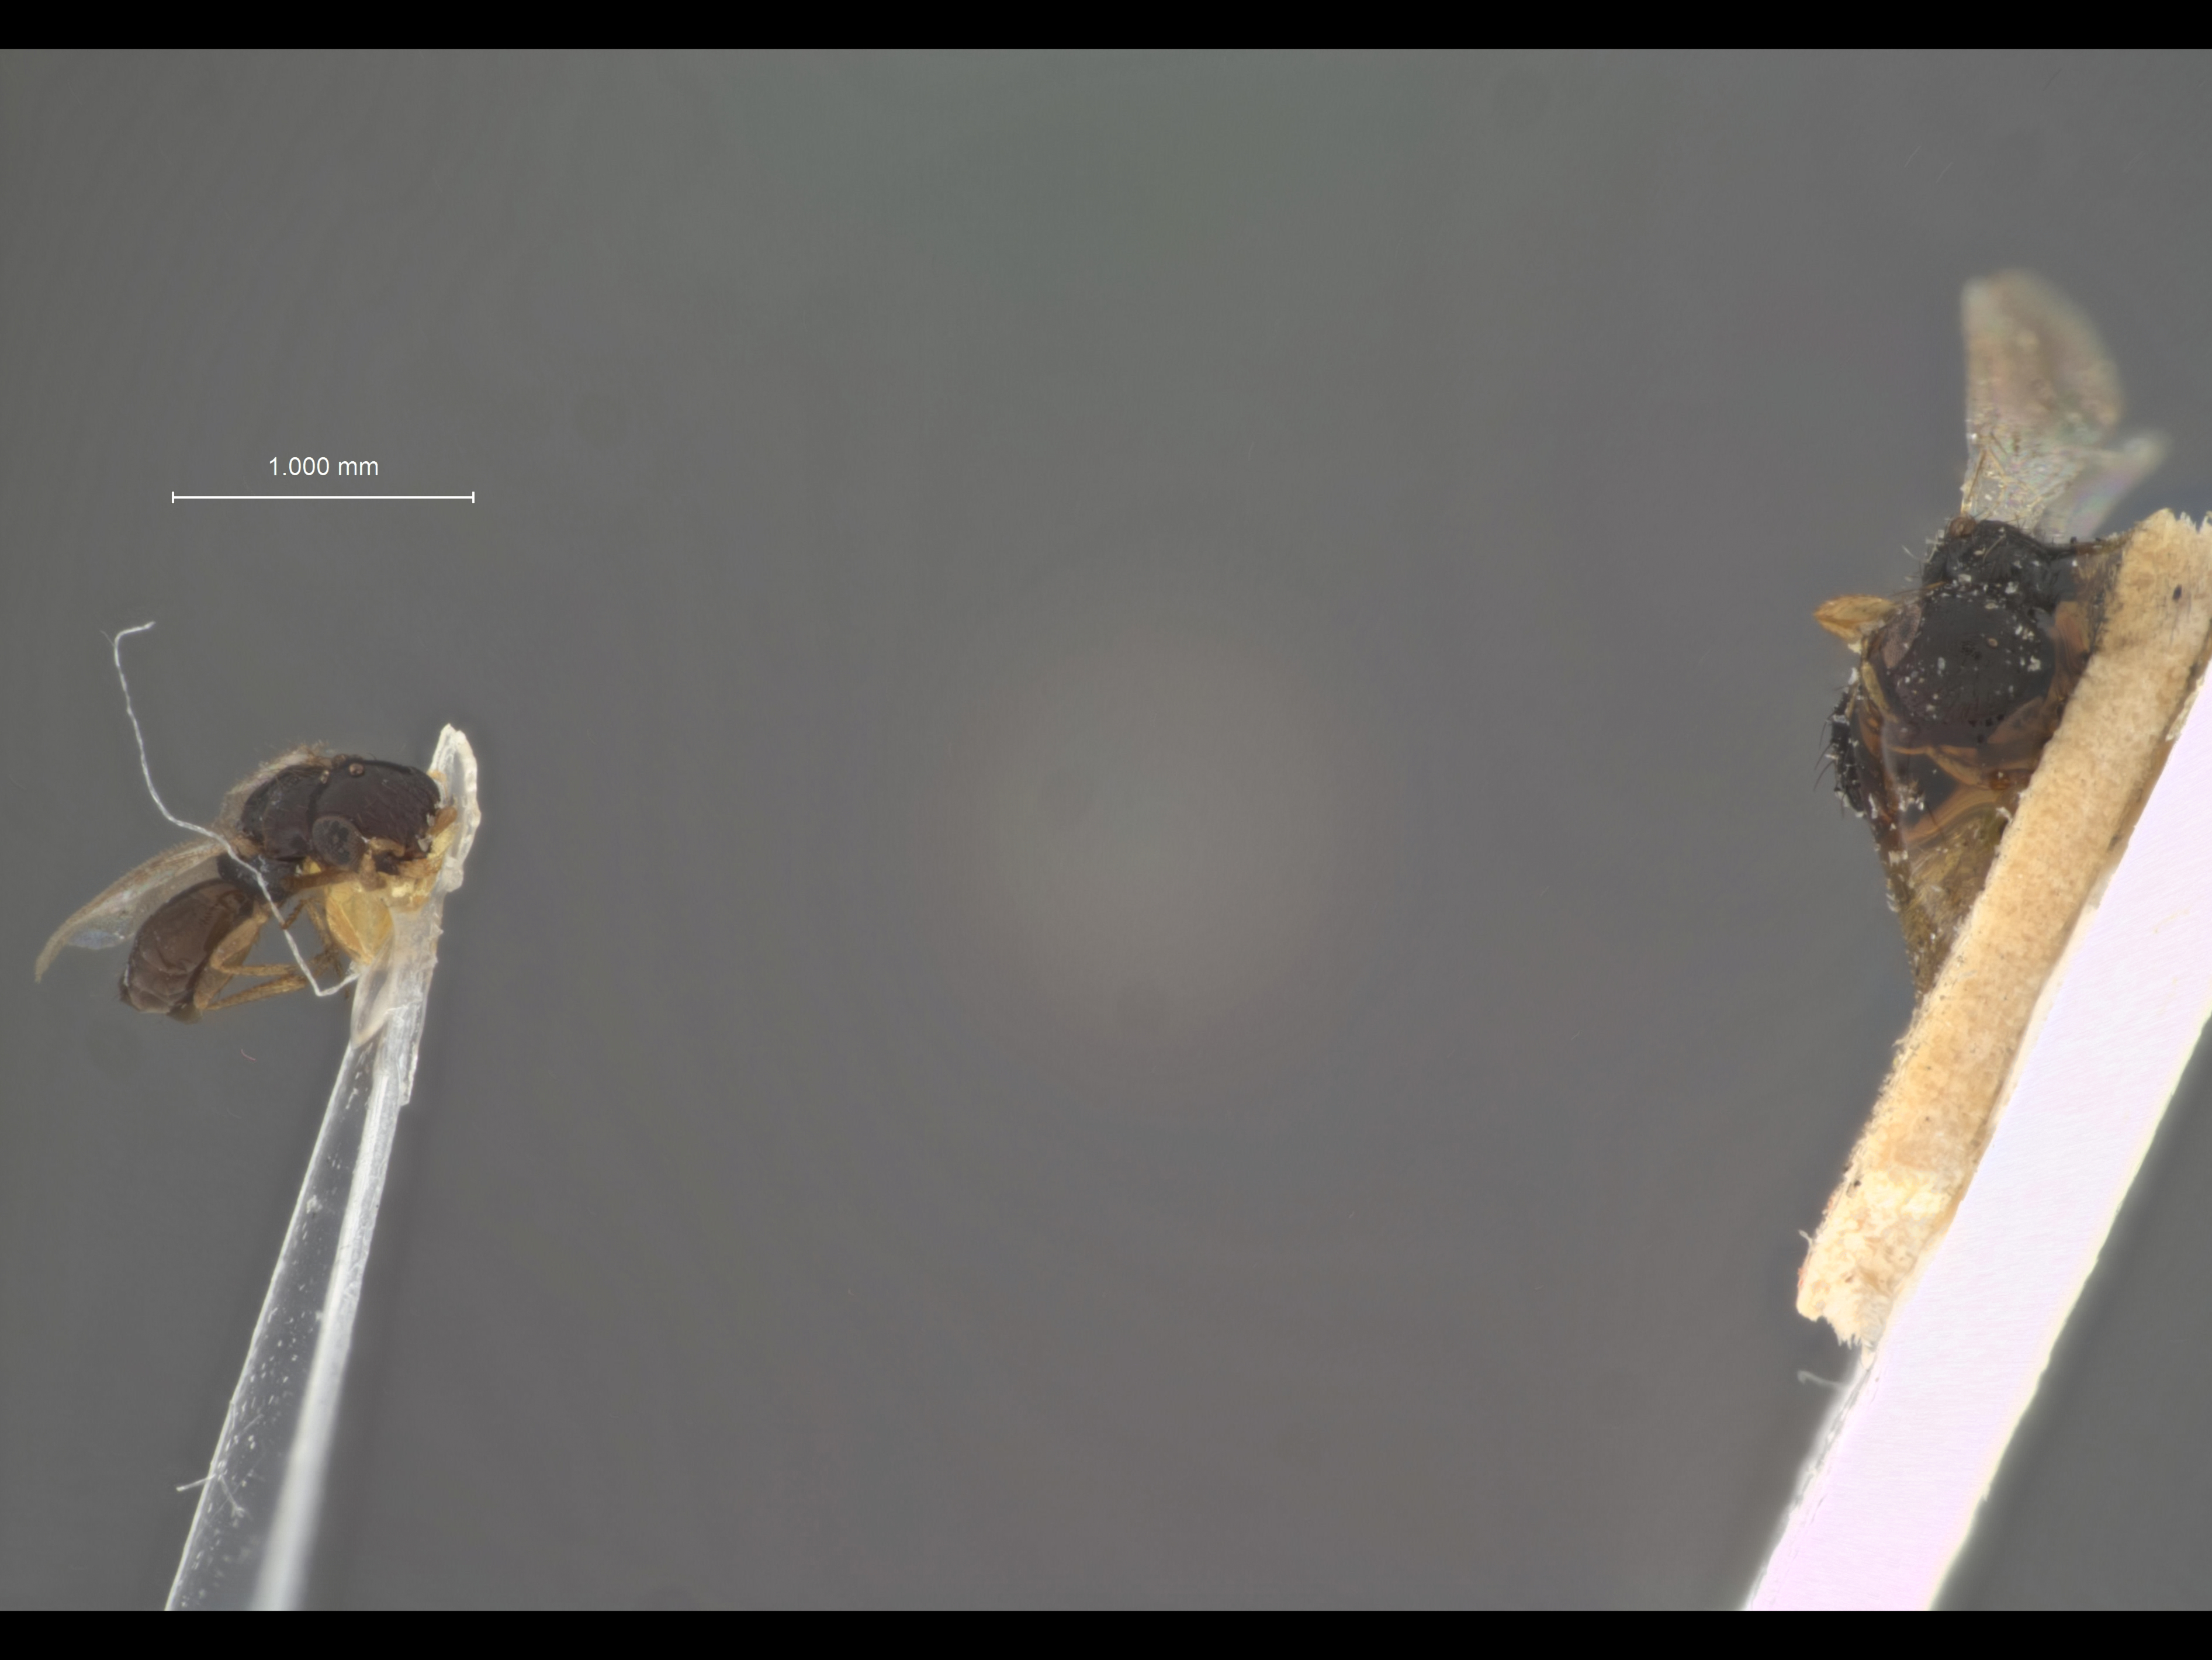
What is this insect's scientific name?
Laelius nigripilosus
